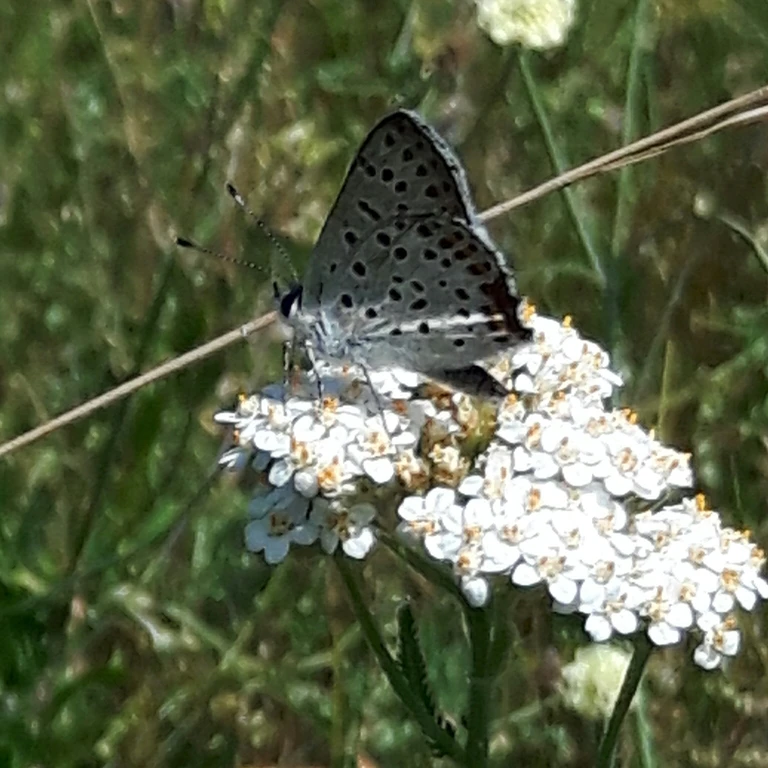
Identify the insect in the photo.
Lycaena tityrus (also Loweia tityrus)
